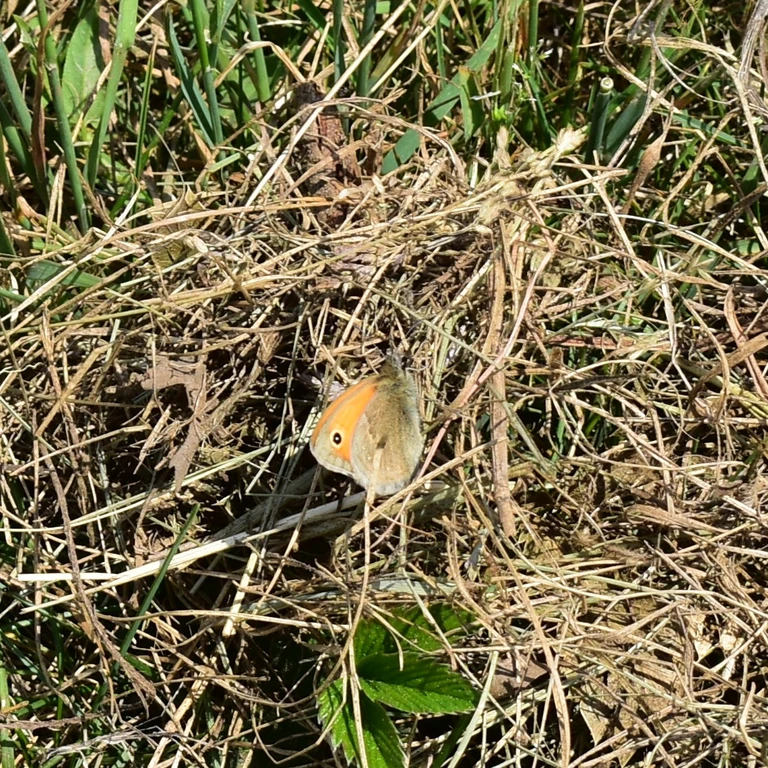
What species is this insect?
Coenonympha pamphilus
